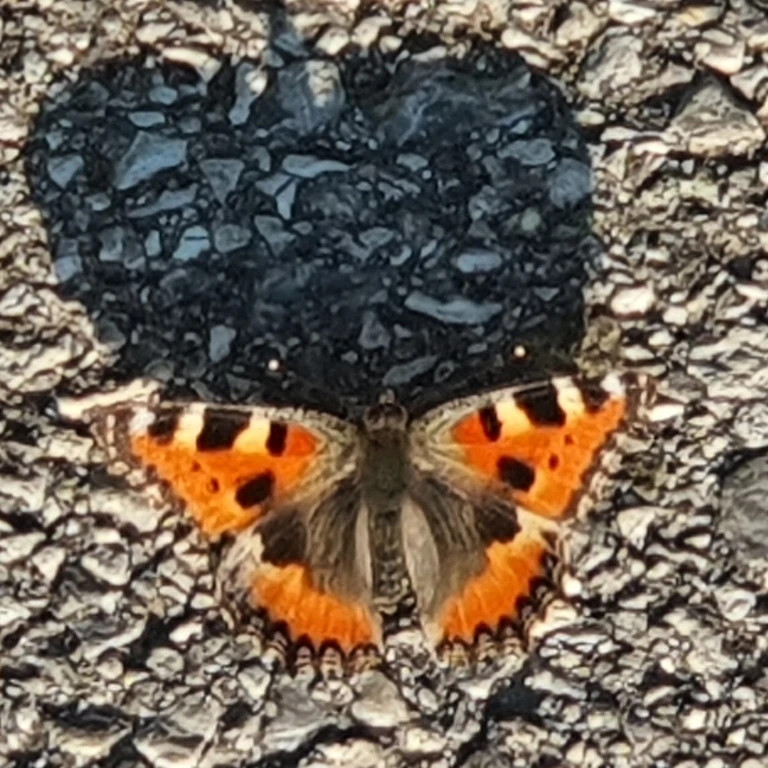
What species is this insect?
Aglais urticae
